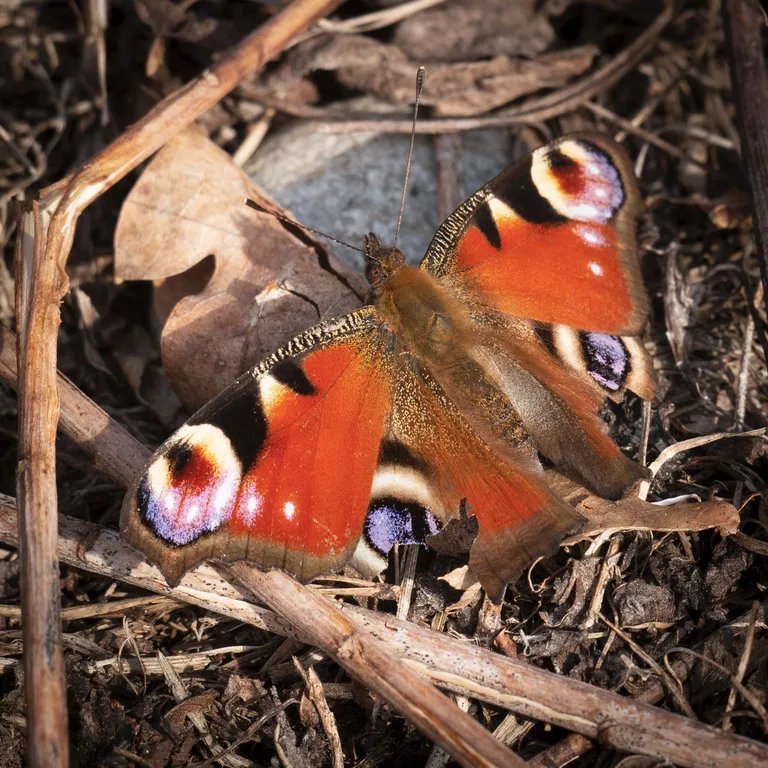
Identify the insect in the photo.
Aglais io
